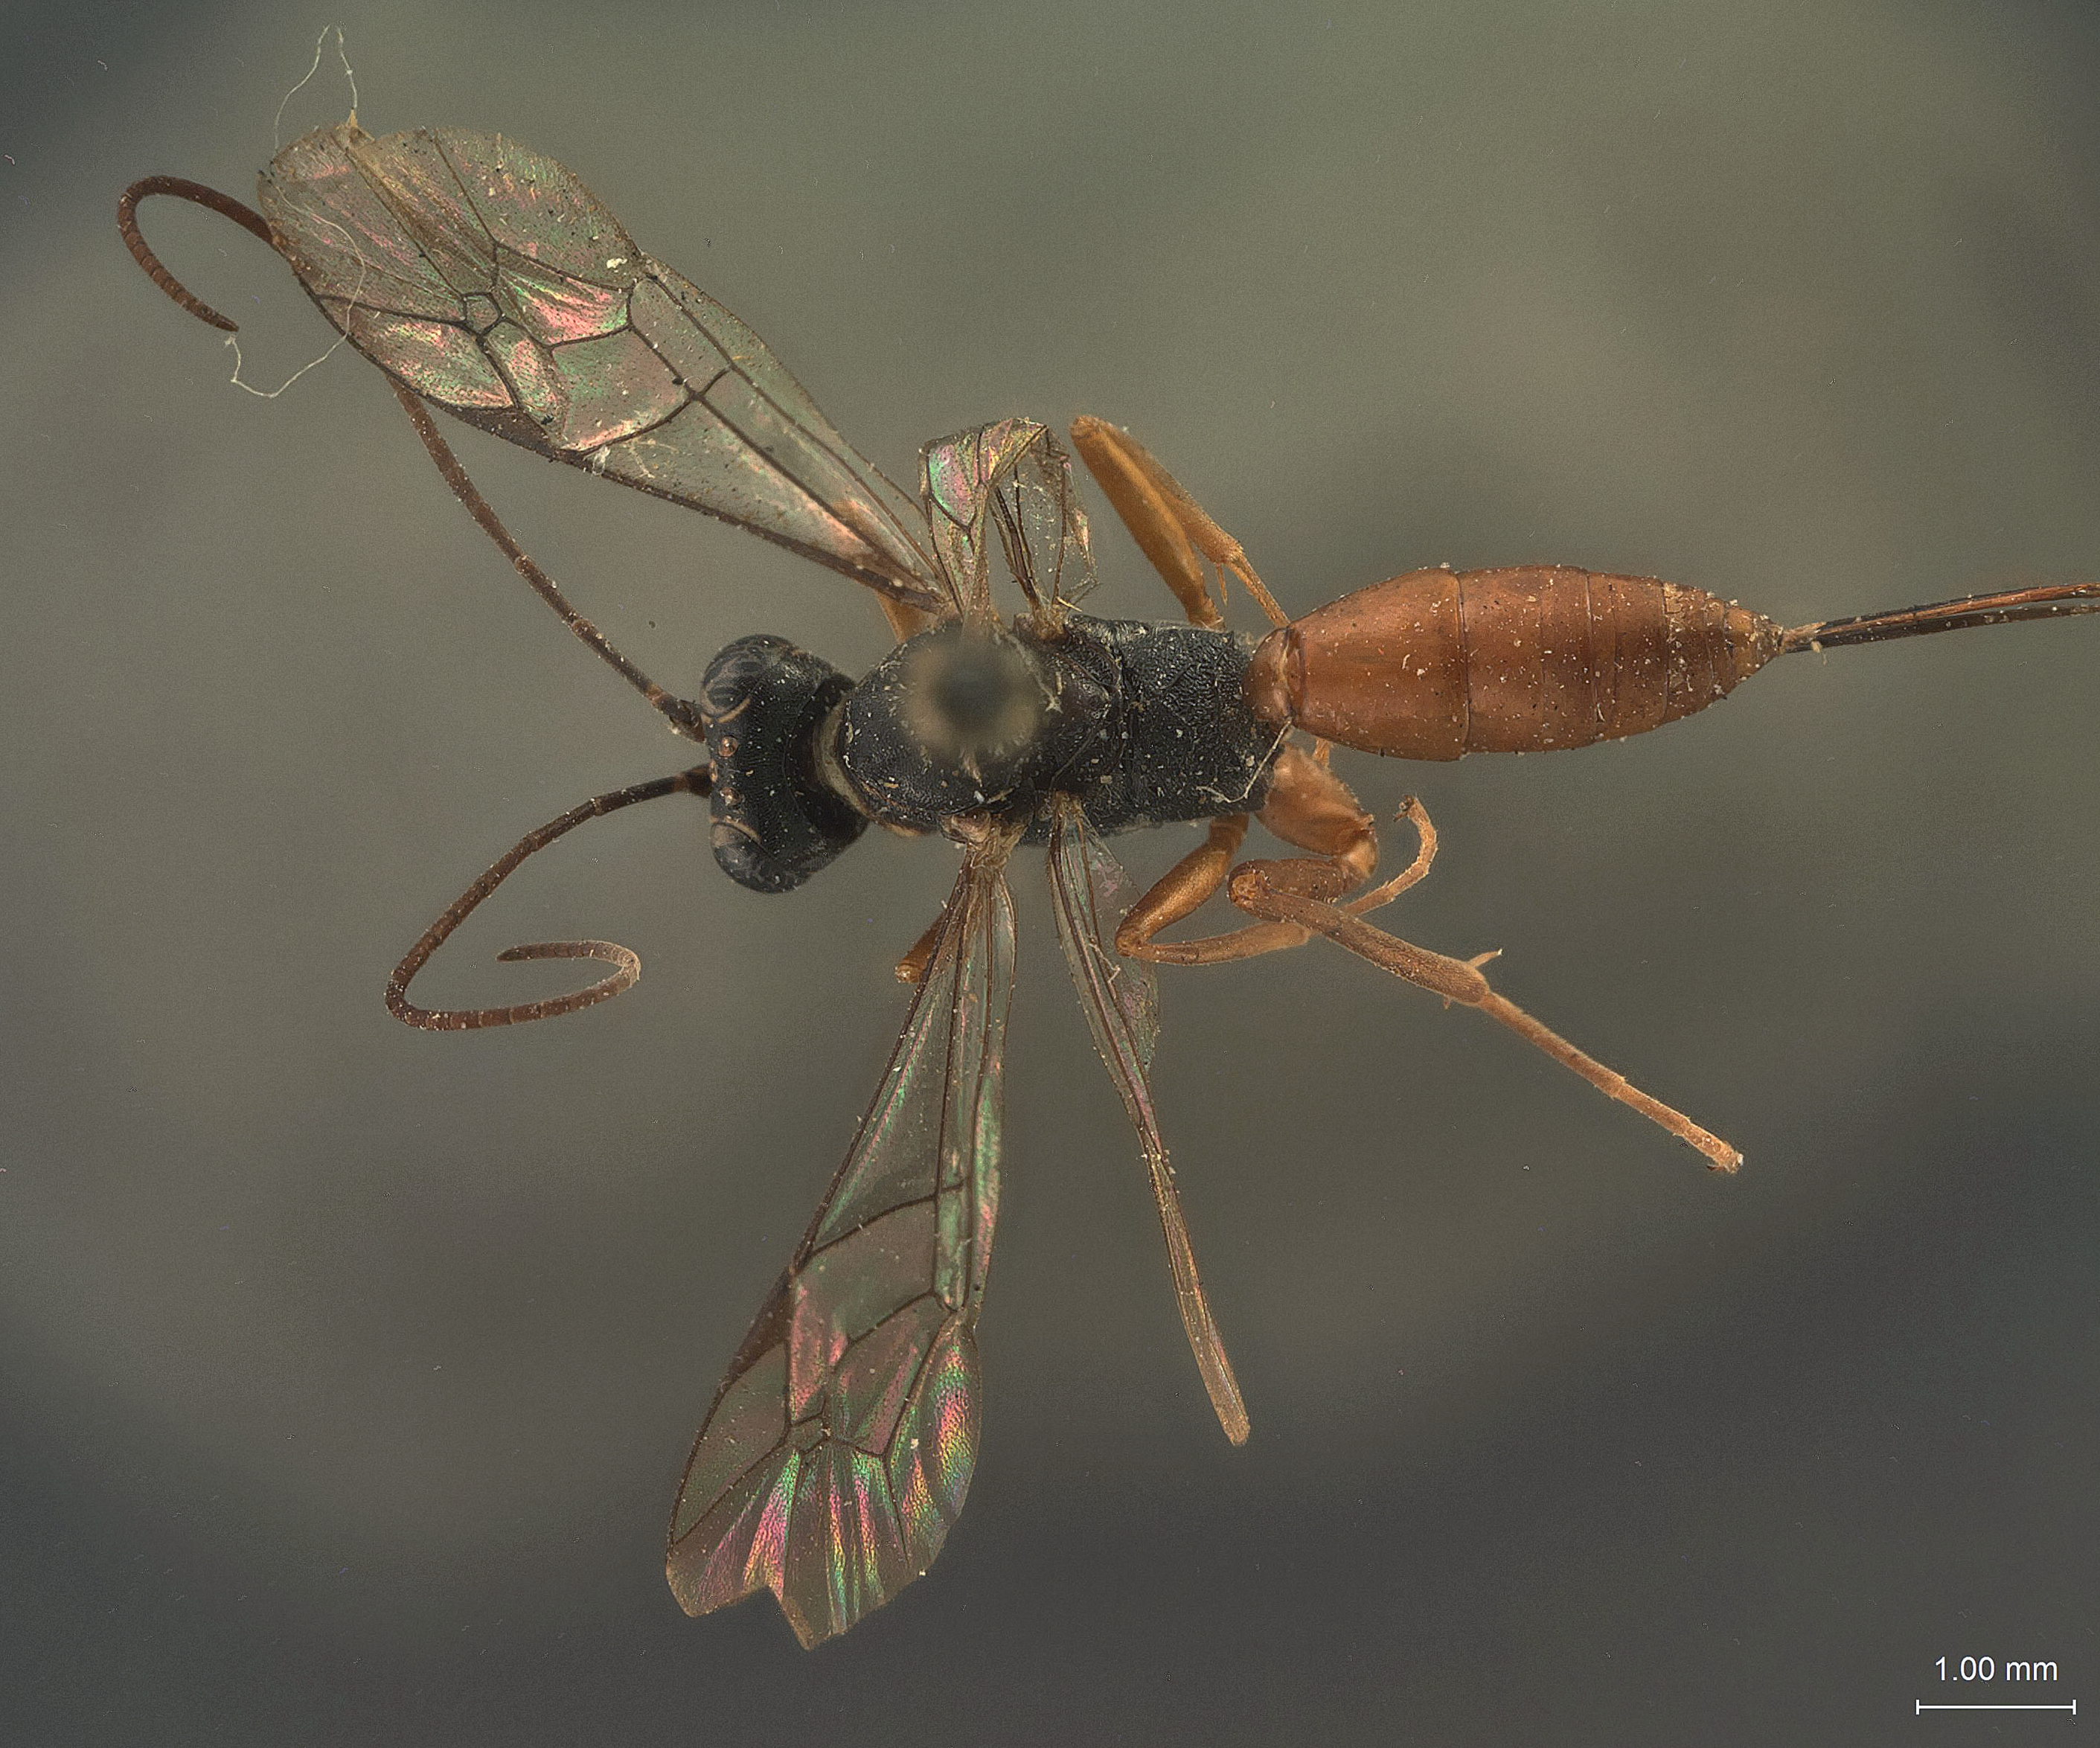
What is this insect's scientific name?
Cryptus ocellaris
